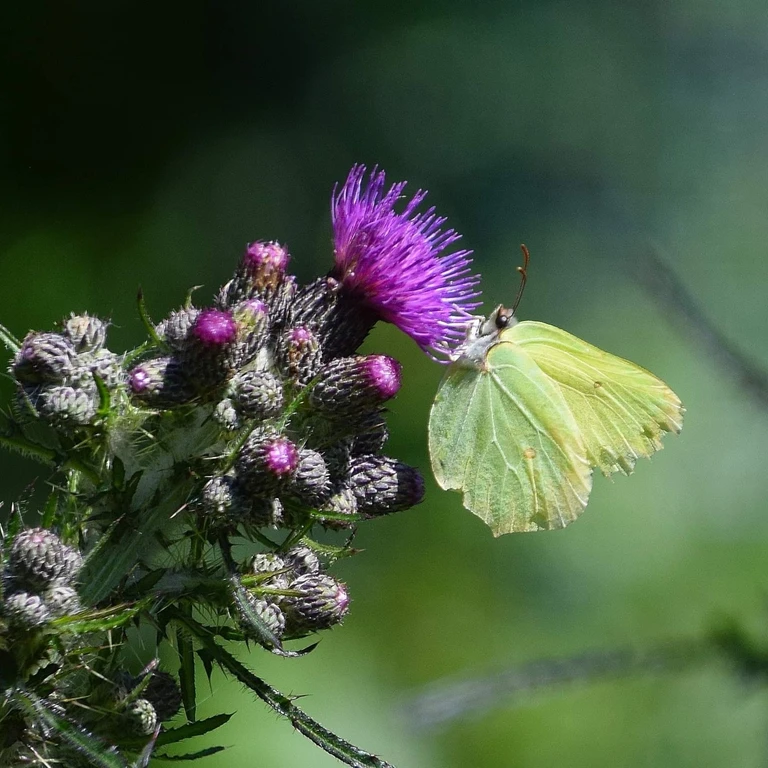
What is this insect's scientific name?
Gonepteryx rhamni
